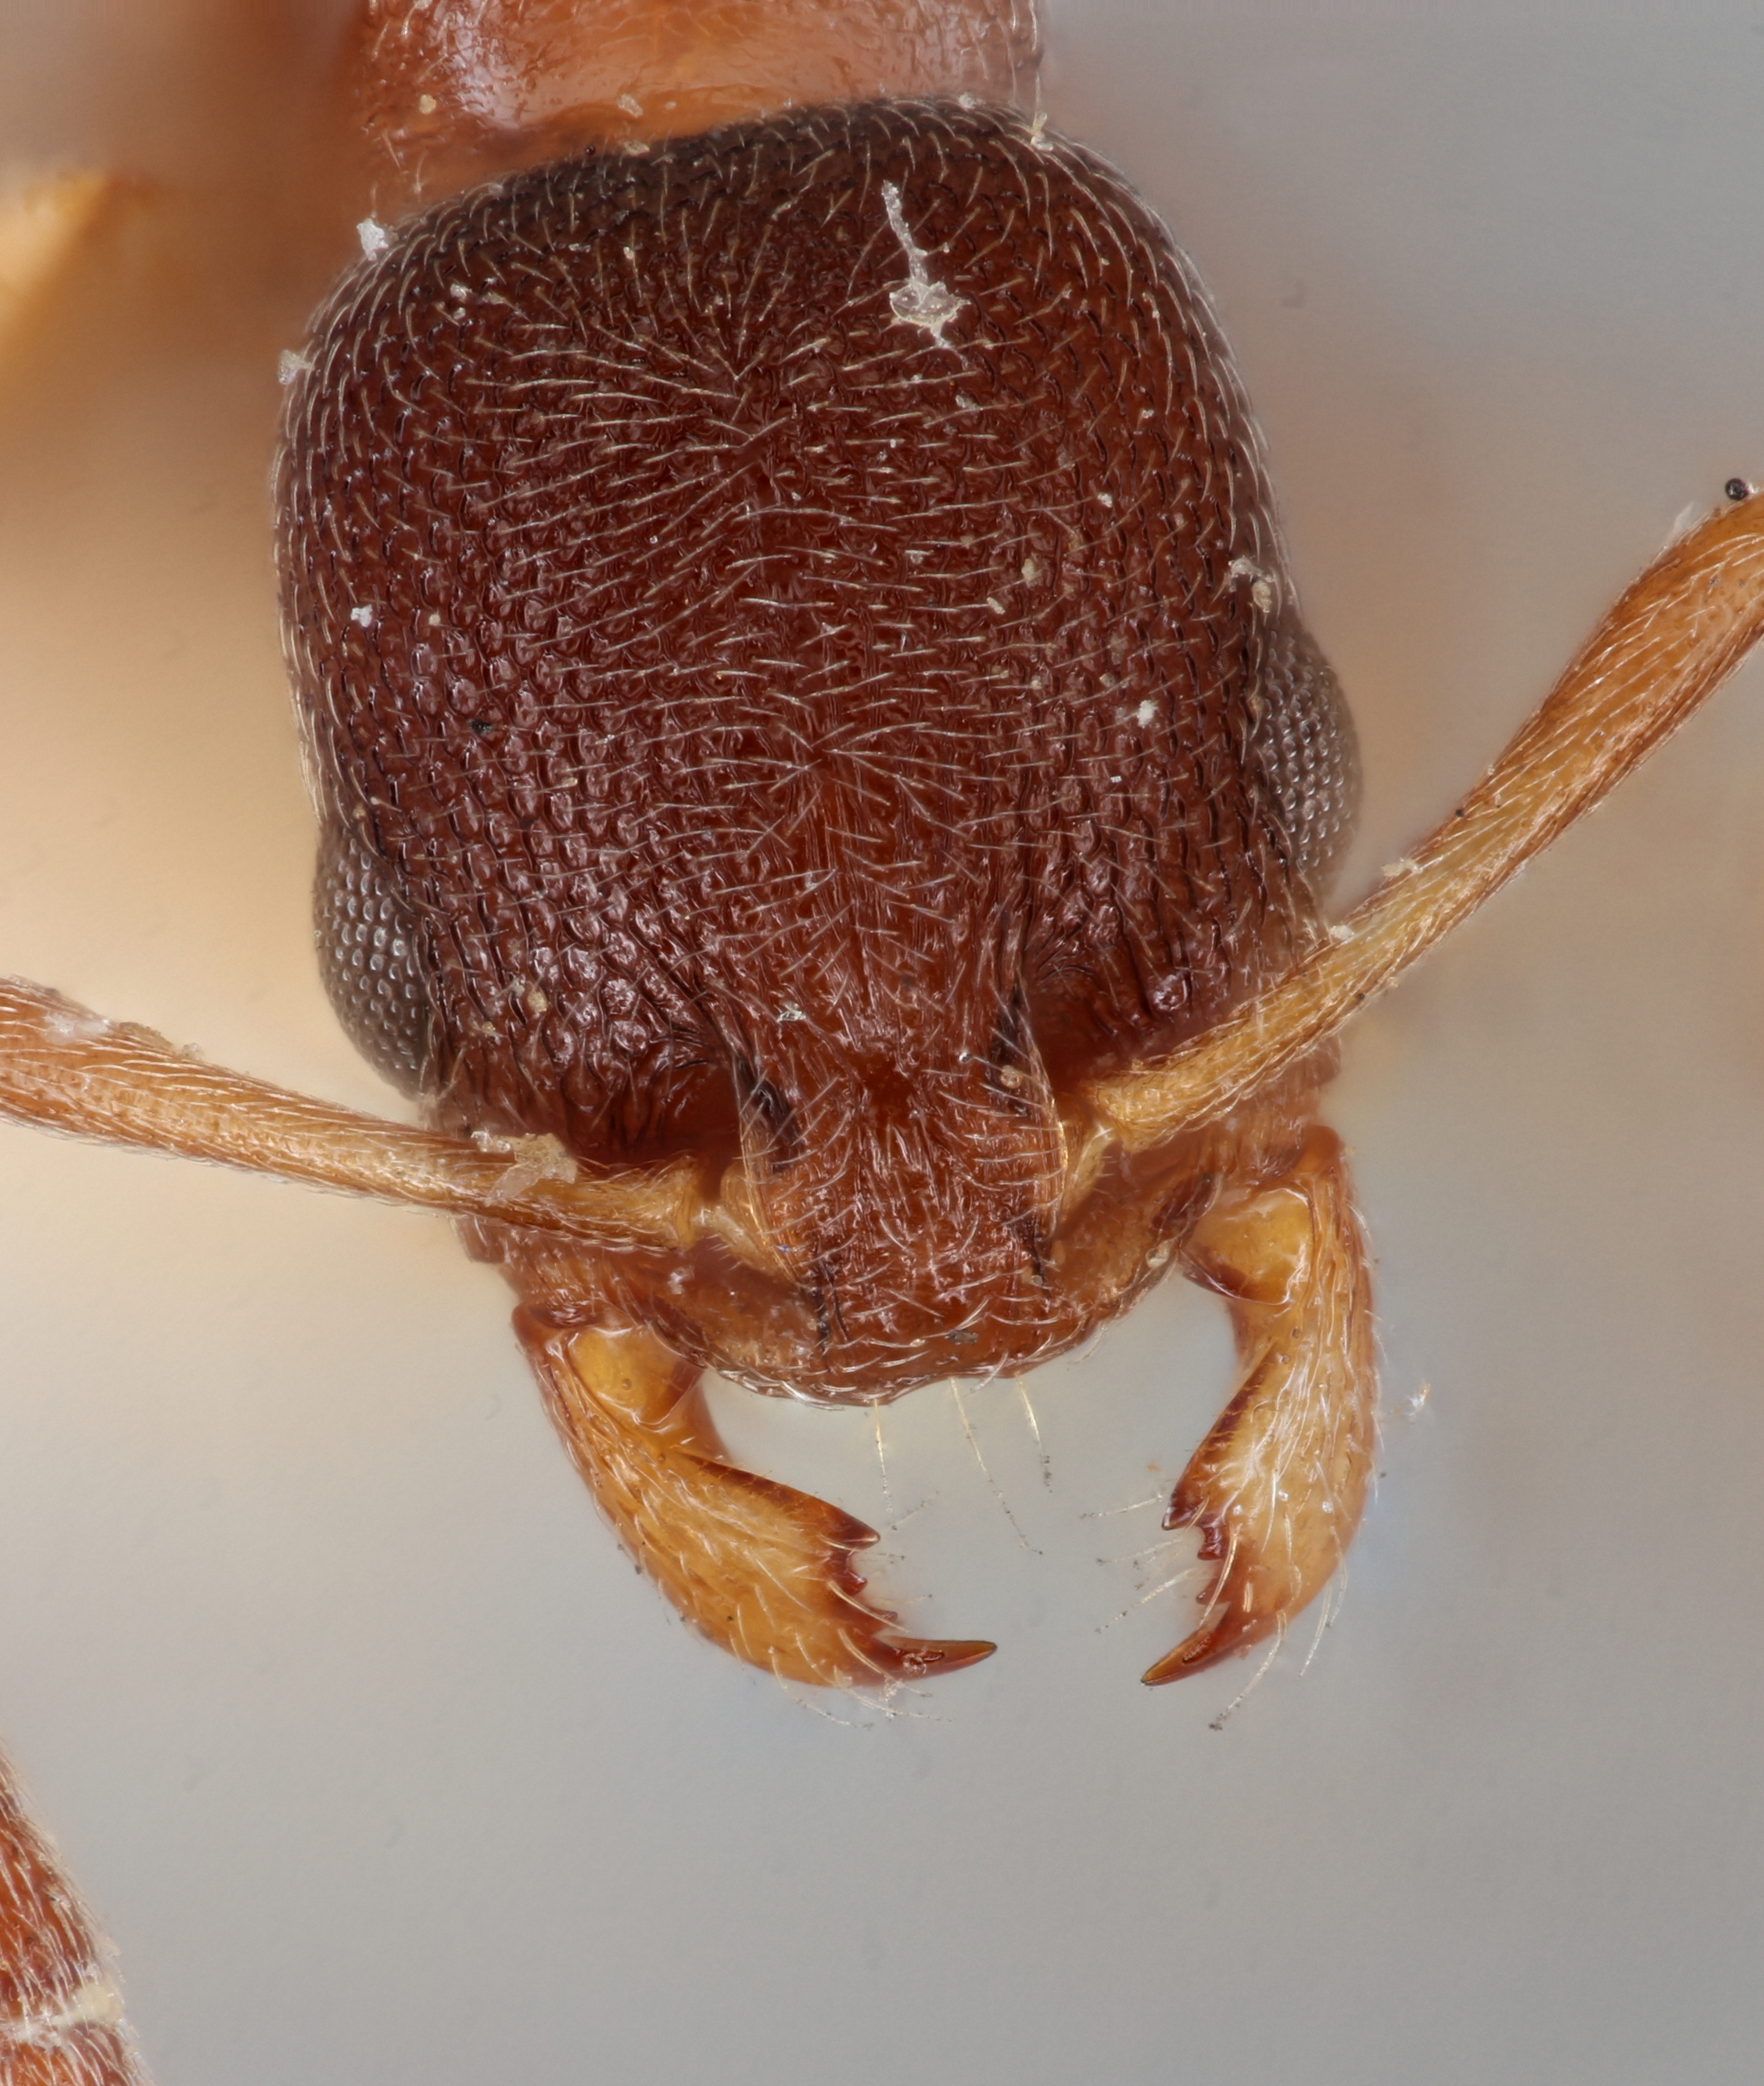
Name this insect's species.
Cardiocondyla nuda
